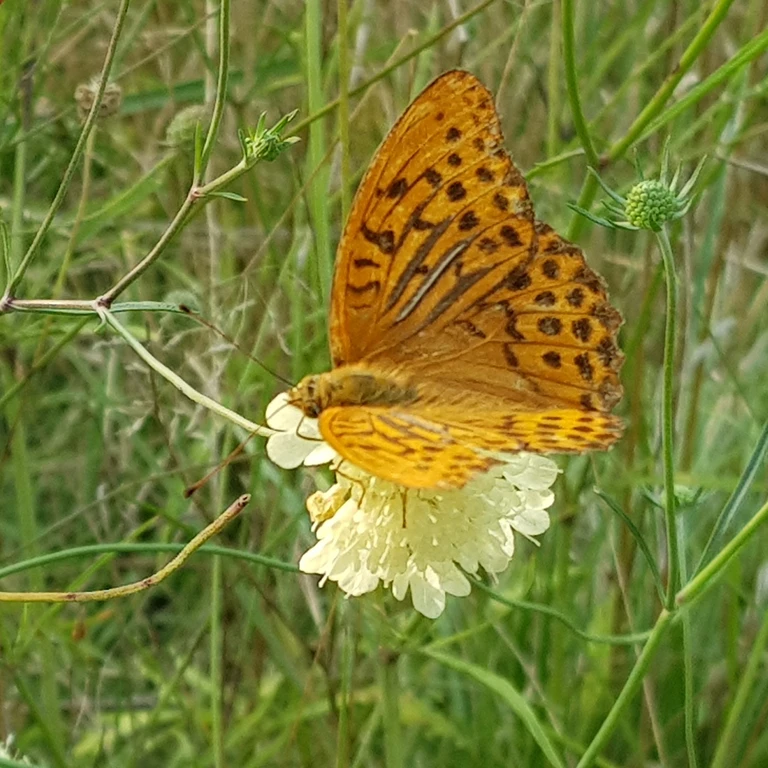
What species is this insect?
Argynnis paphia
